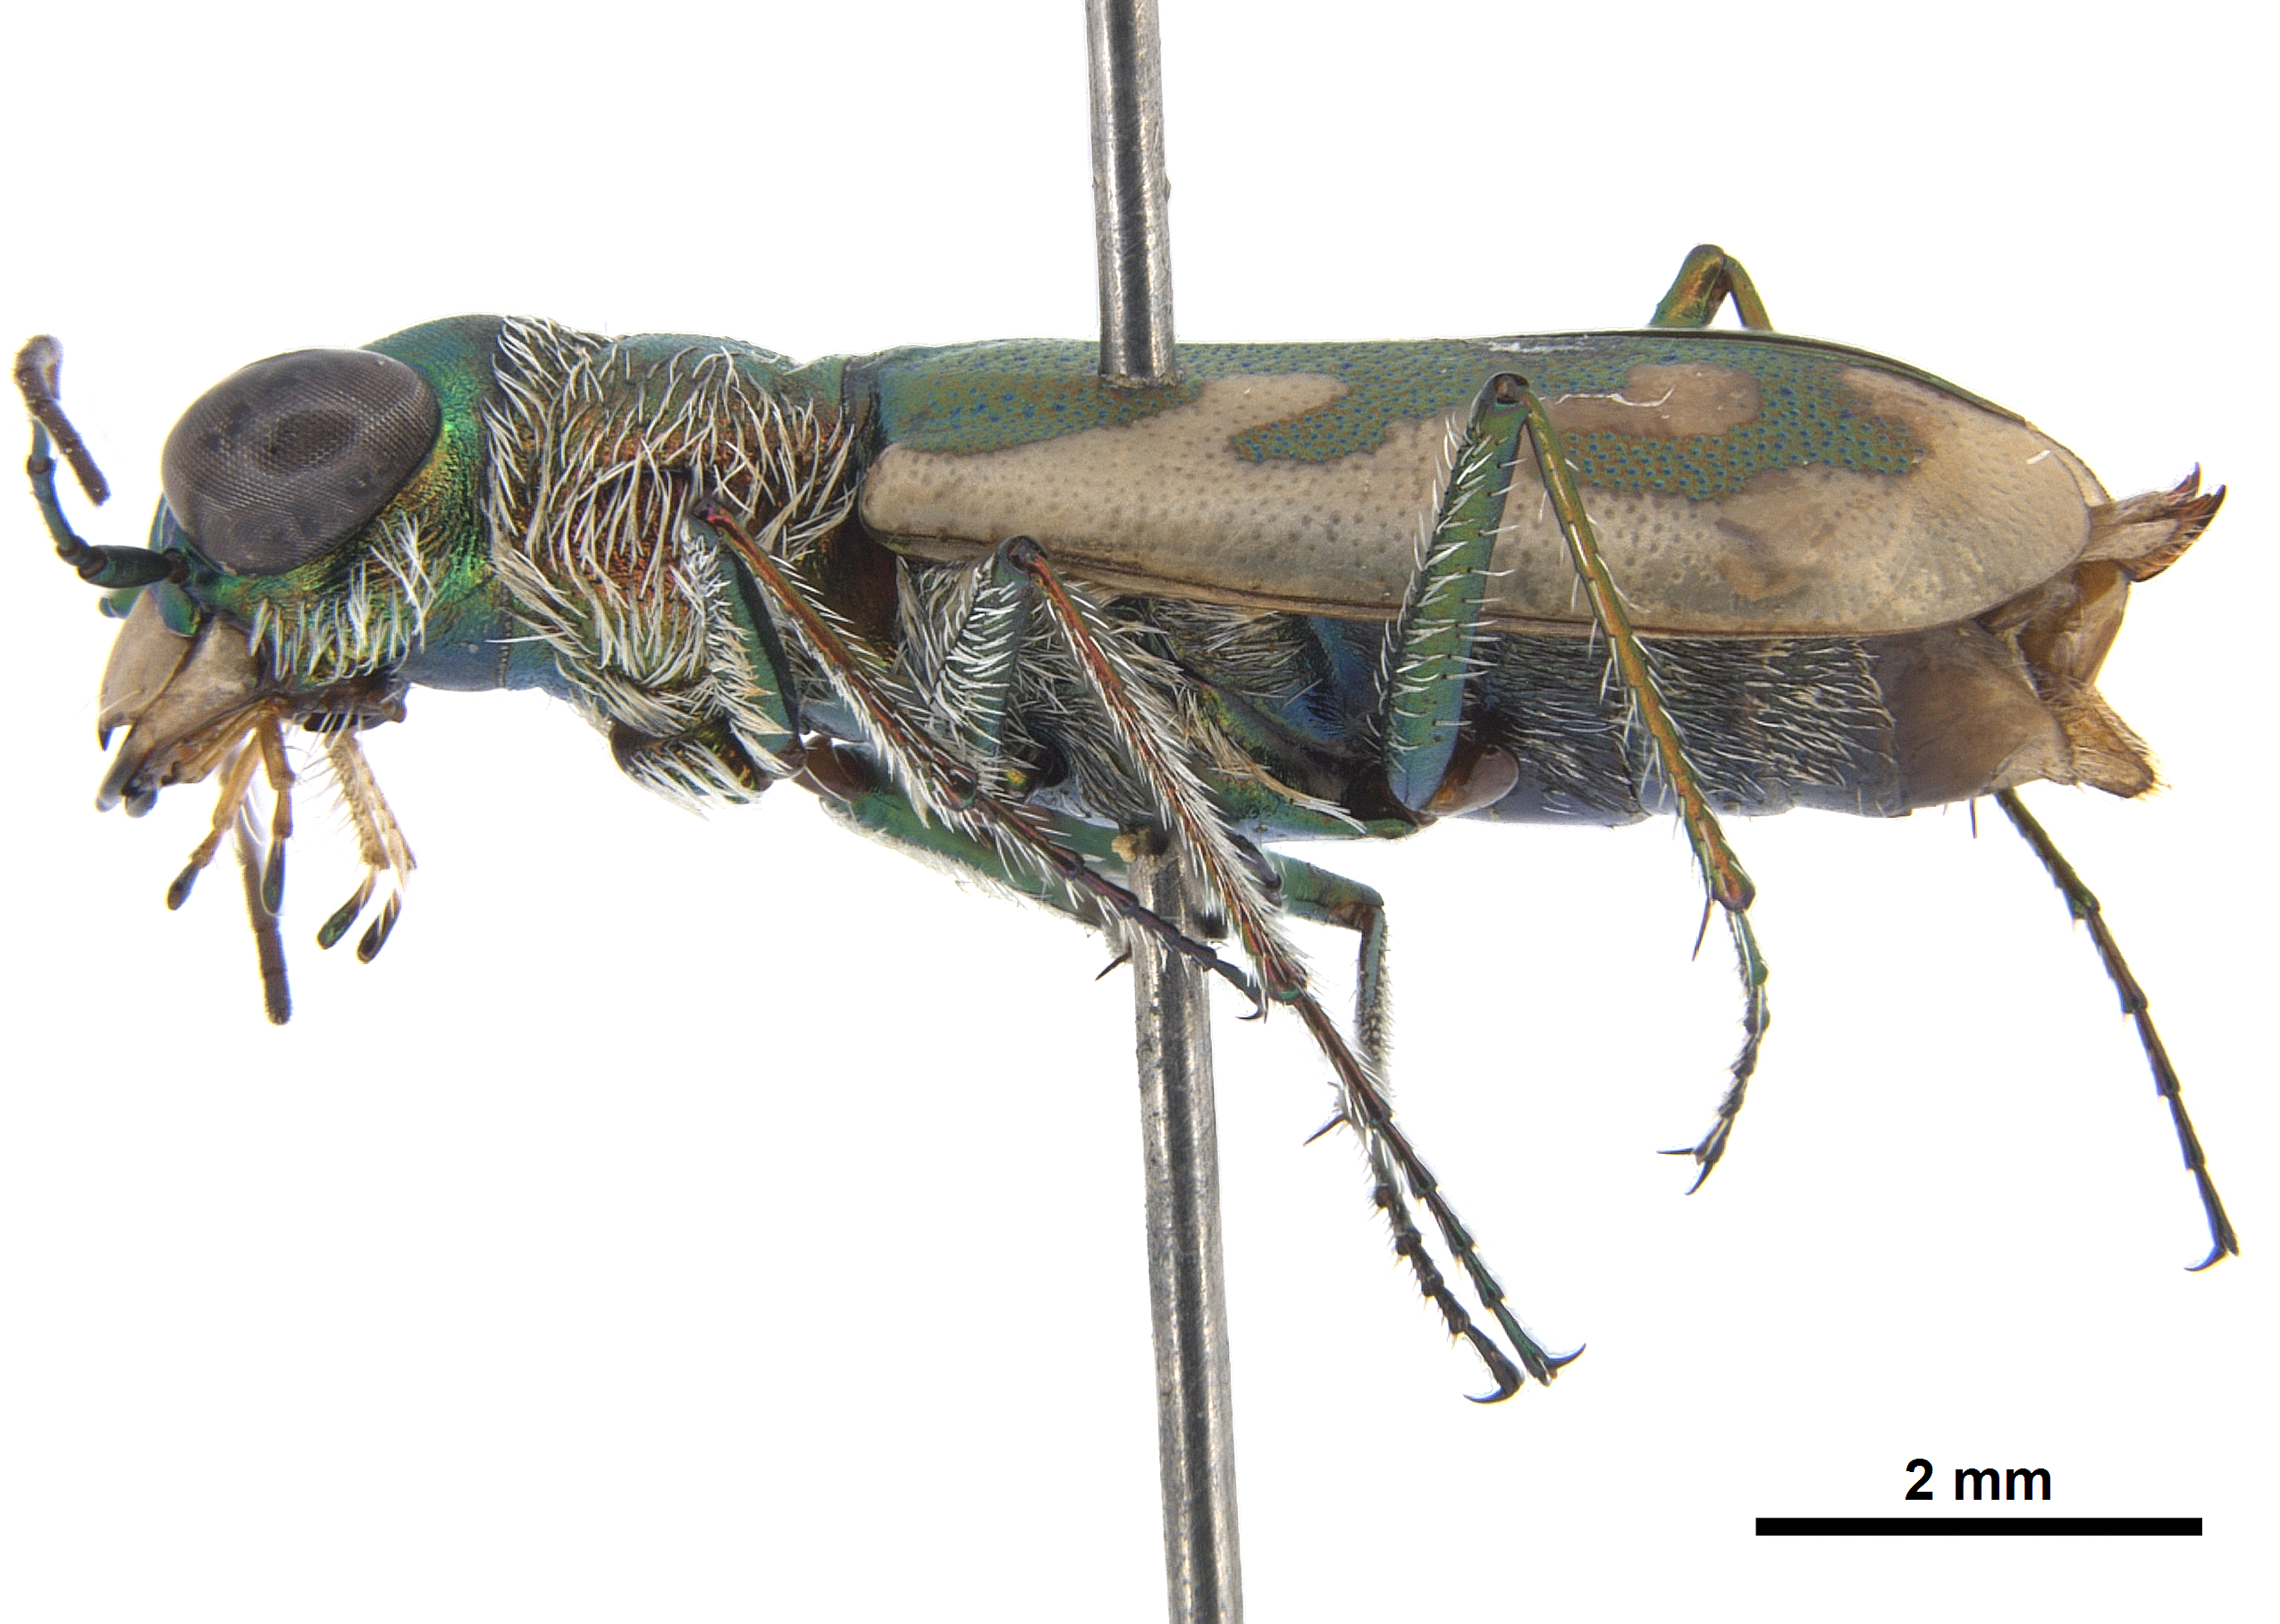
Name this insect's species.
Sumlinia halophila
